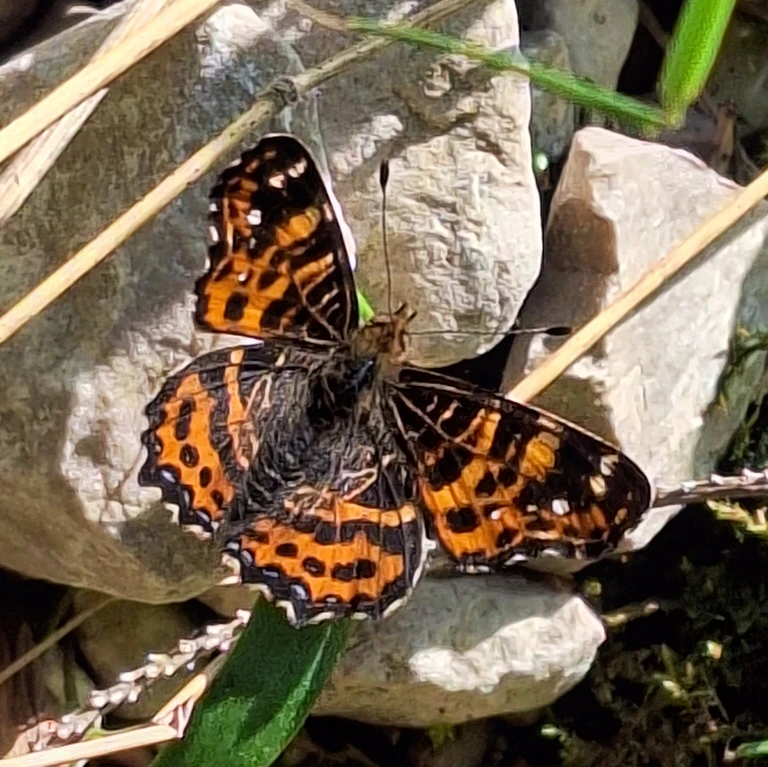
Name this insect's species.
Araschnia levana
